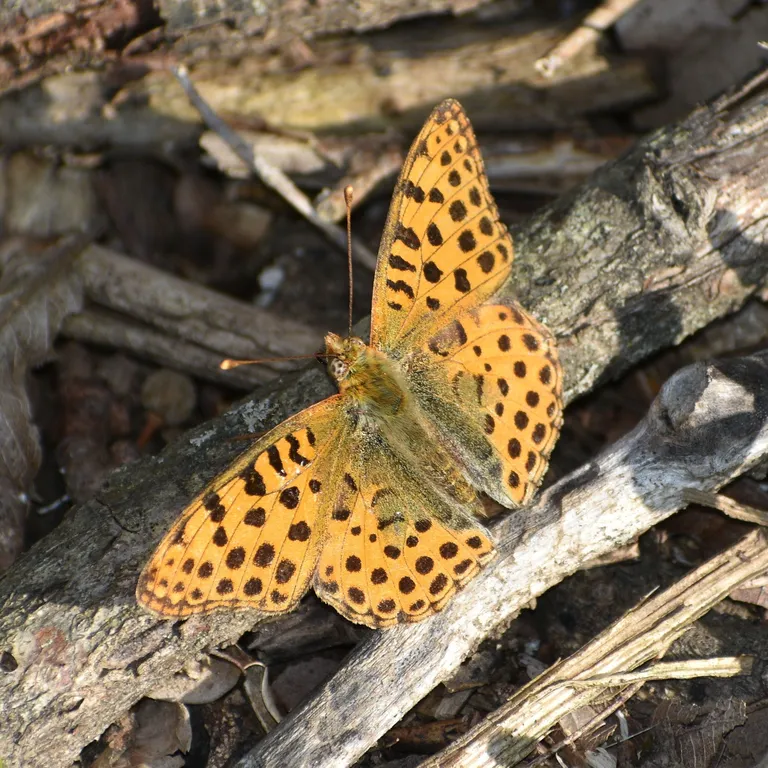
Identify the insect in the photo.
Issoria lathonia
